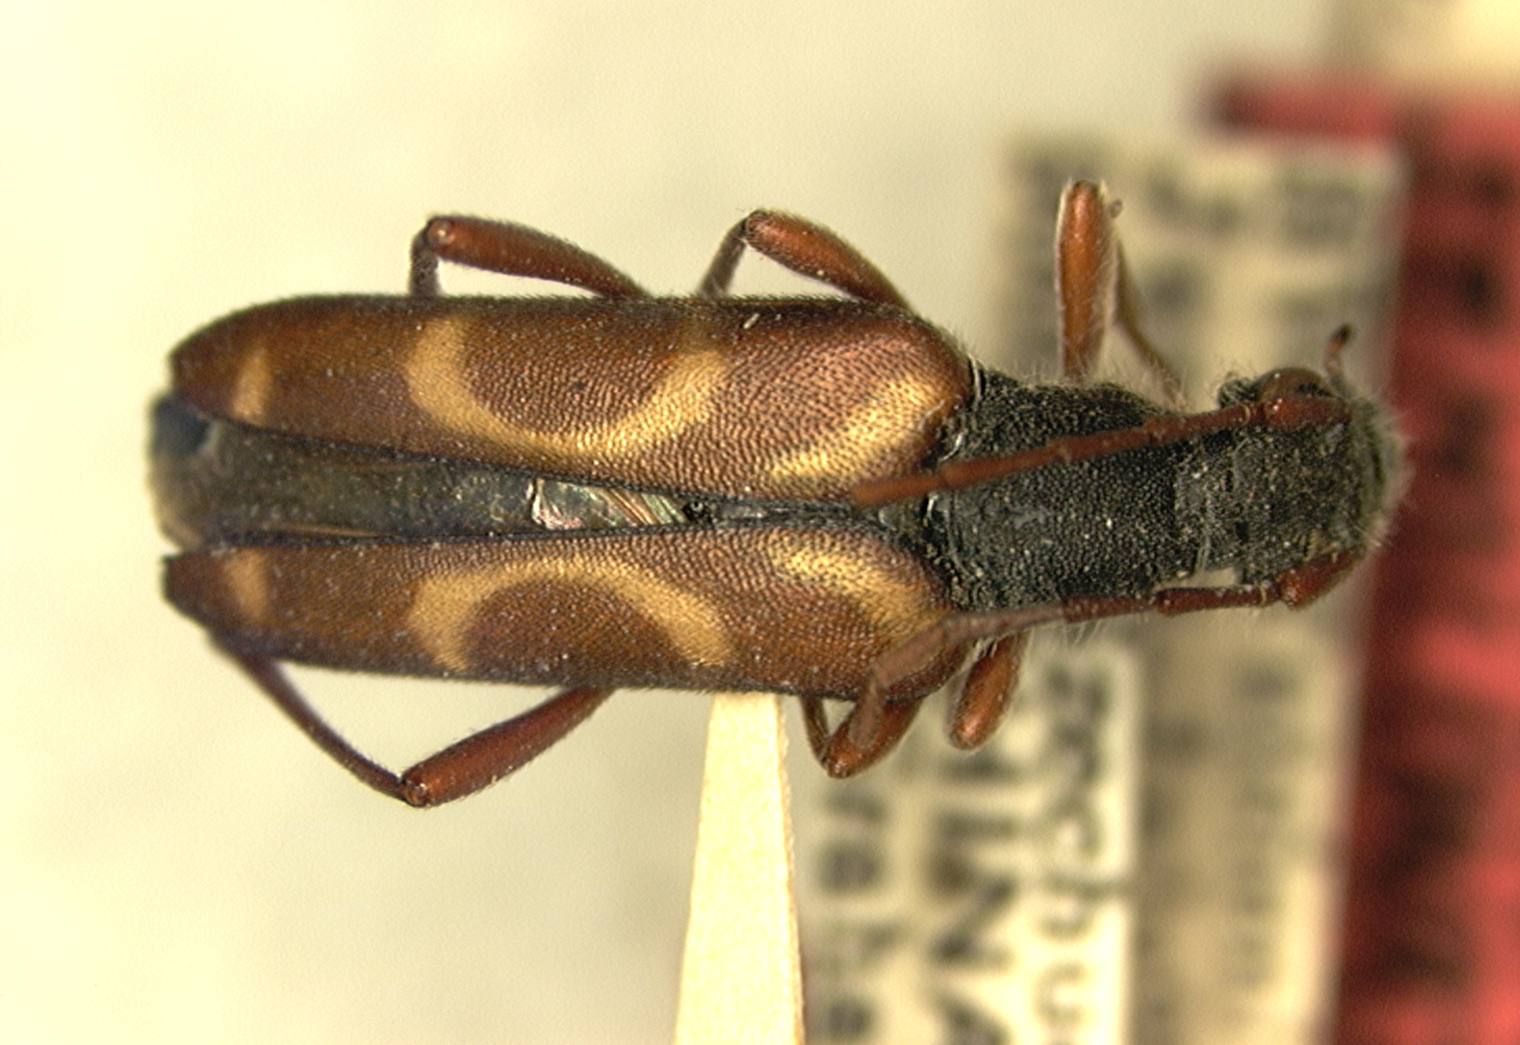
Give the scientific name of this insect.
Leptura semilunata
